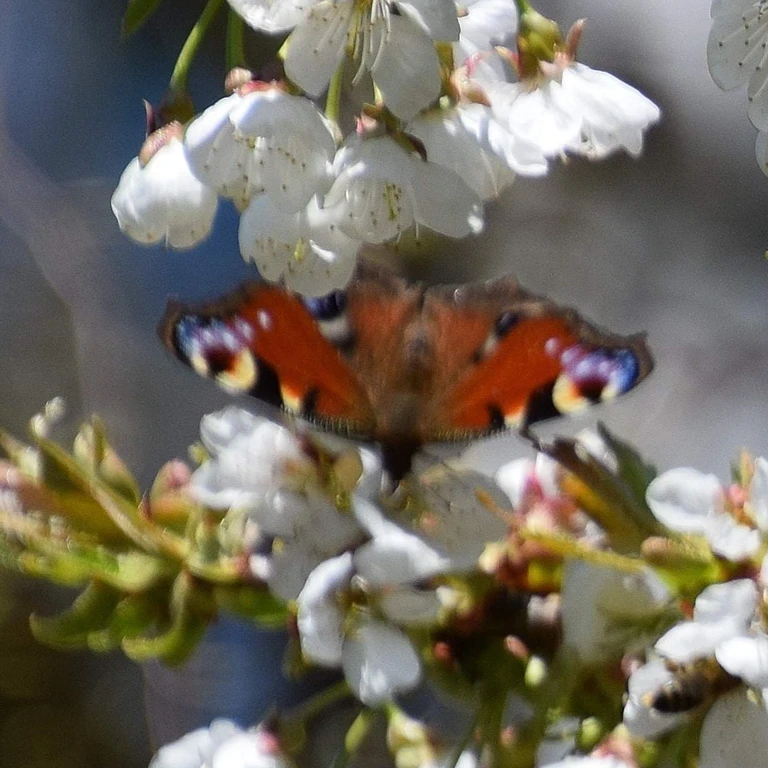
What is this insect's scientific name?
Aglais io
